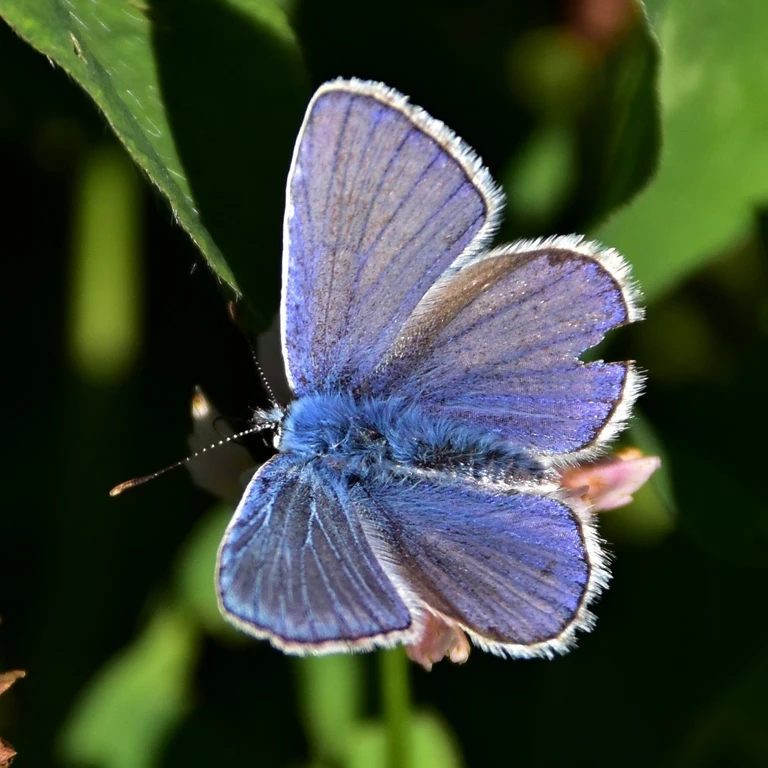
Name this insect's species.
Polyommatus icarus
